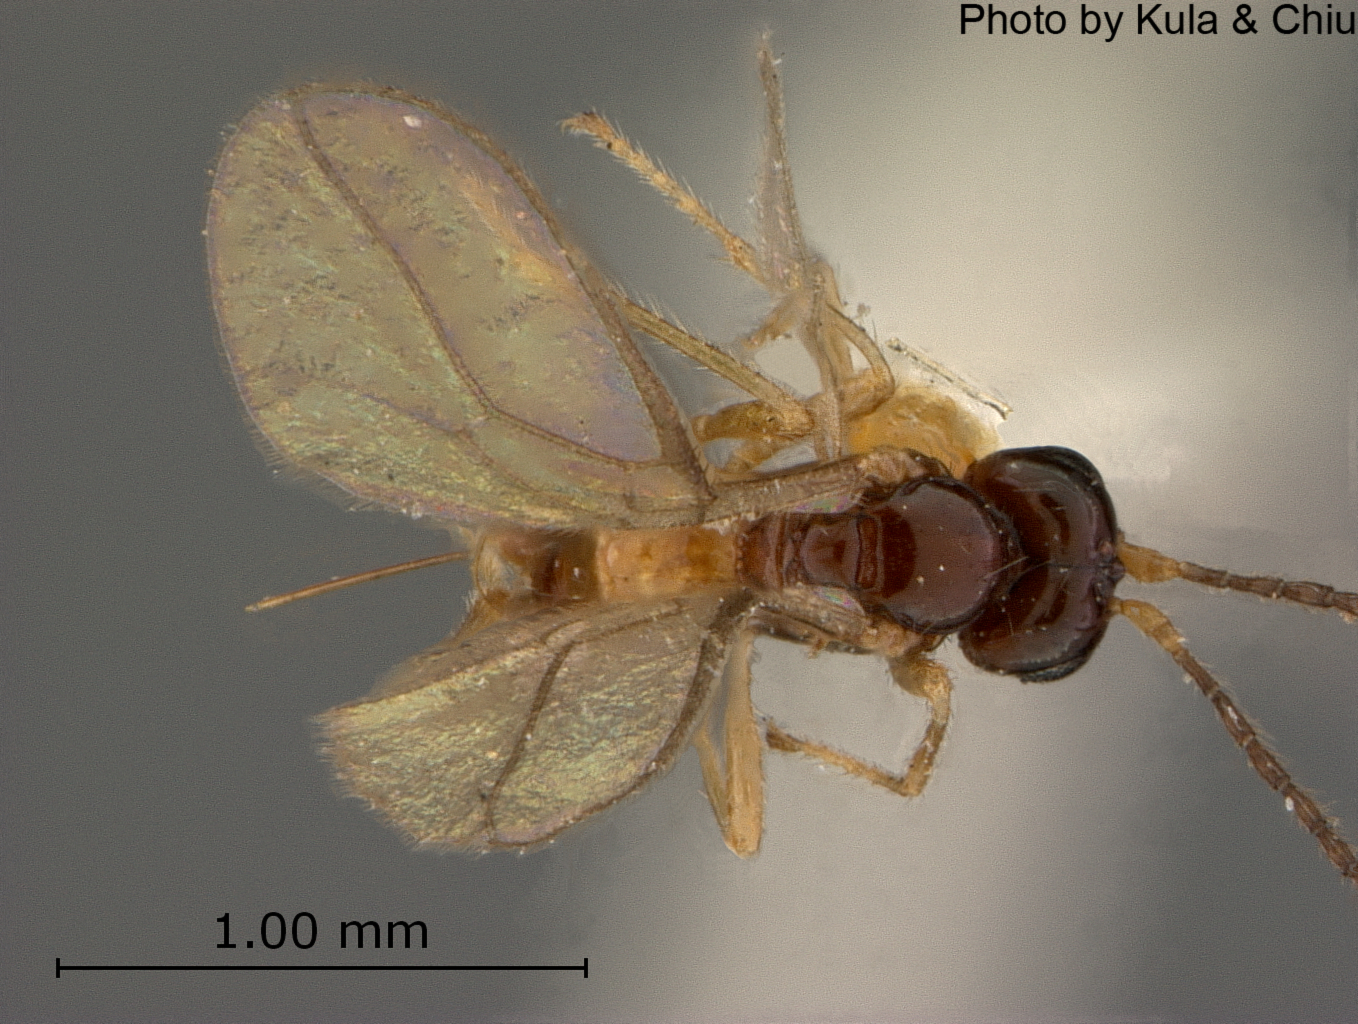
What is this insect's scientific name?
Aspilota armillariae
